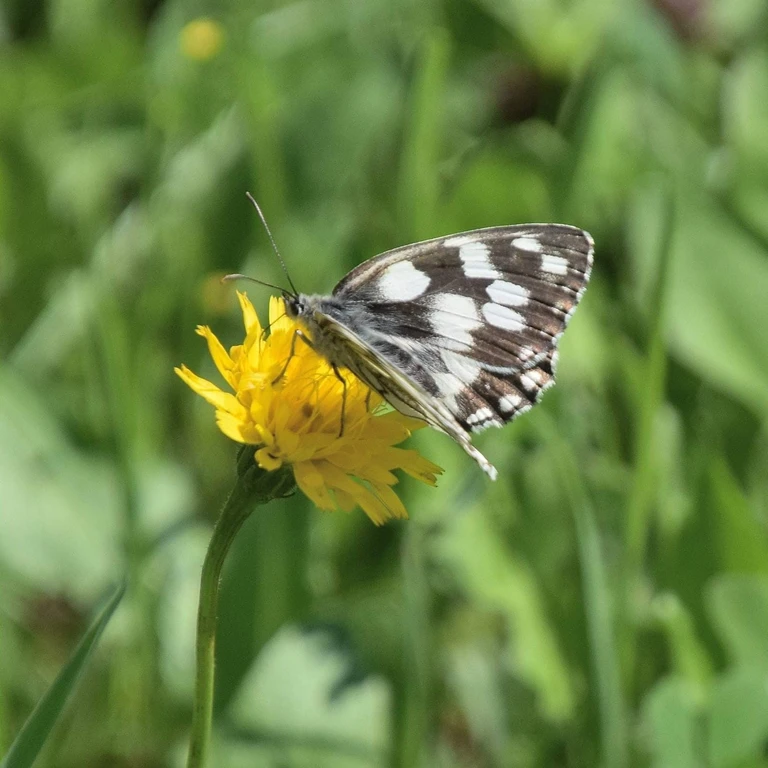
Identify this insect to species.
Melanargia galathea
